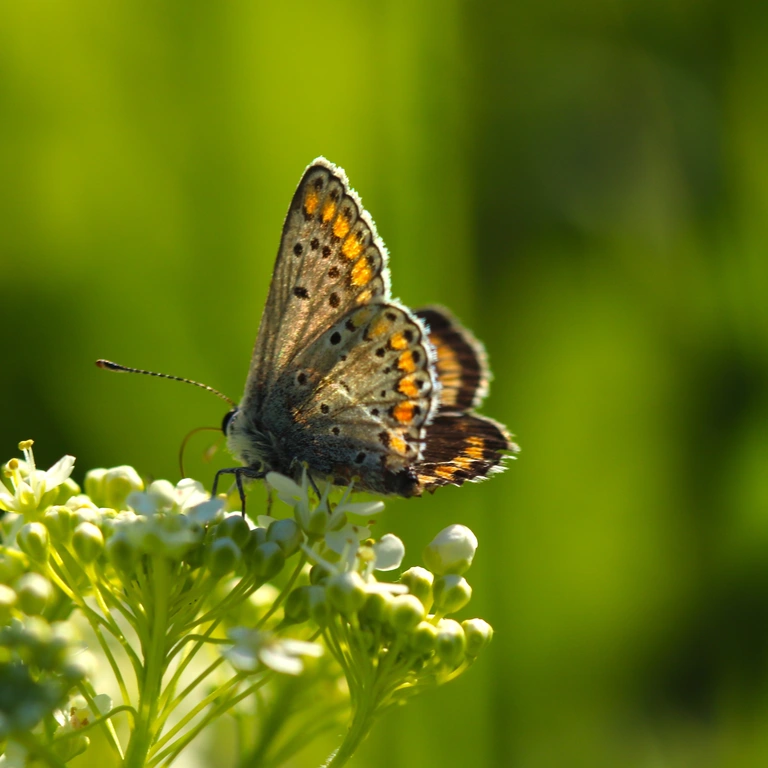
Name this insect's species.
Aricia agestis/artaxerxes
